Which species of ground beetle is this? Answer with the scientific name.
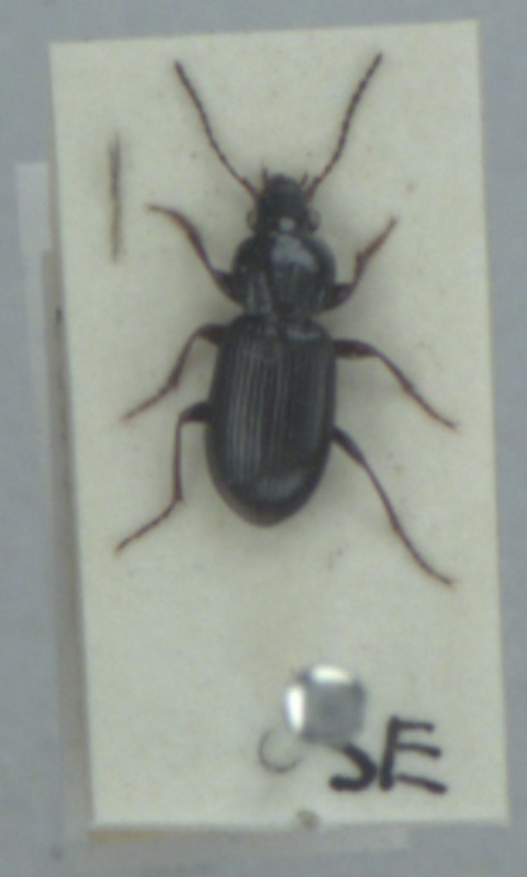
Pterostichus diligens
